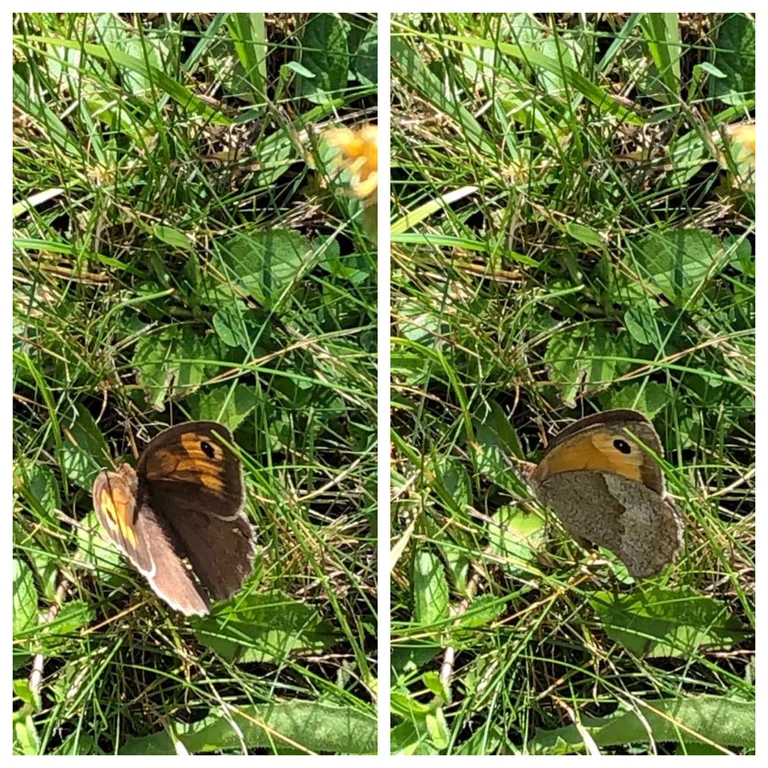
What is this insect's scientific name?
Maniola jurtina
